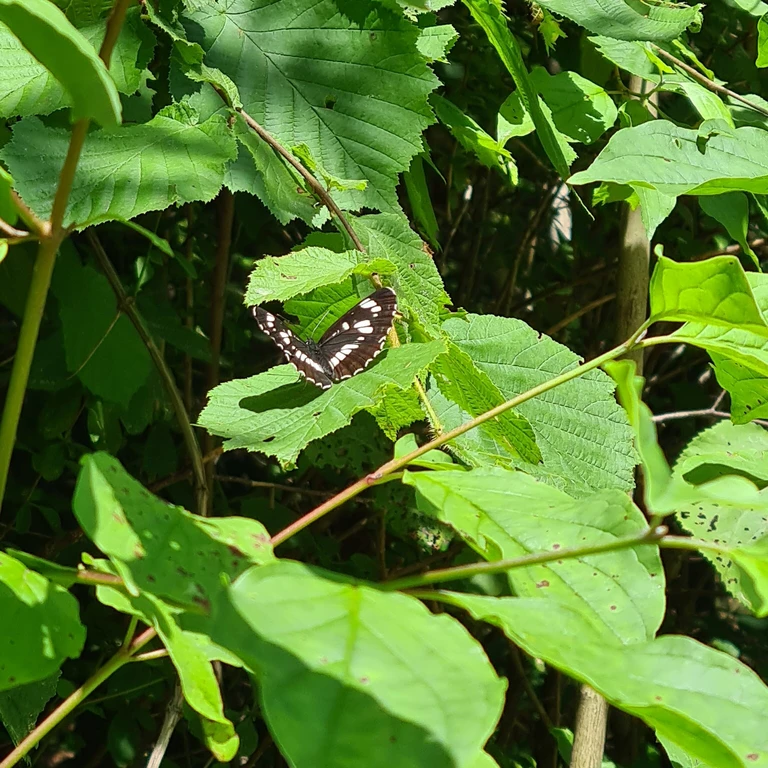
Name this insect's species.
Neptis rivularis
